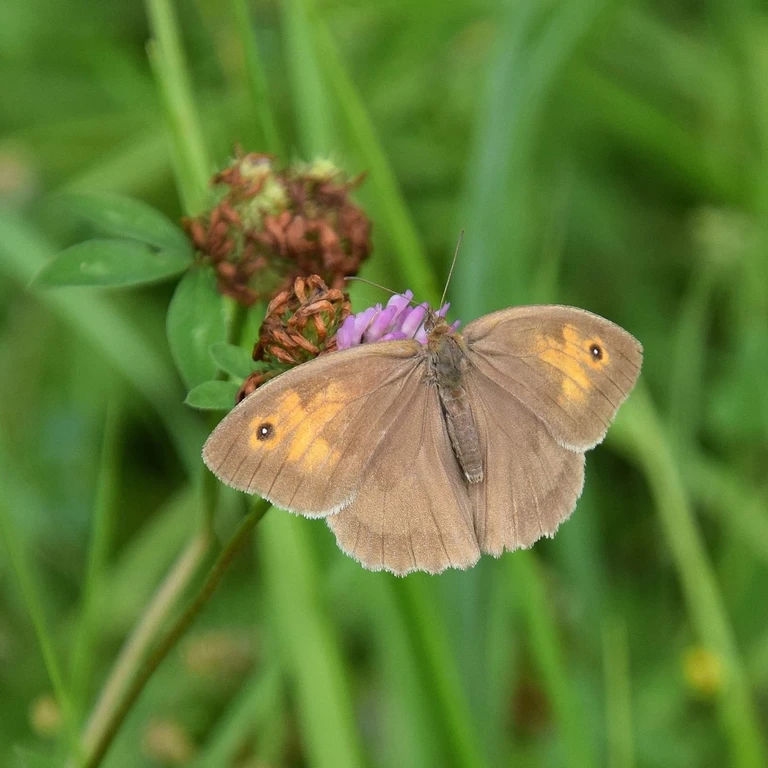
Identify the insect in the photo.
Maniola jurtina
